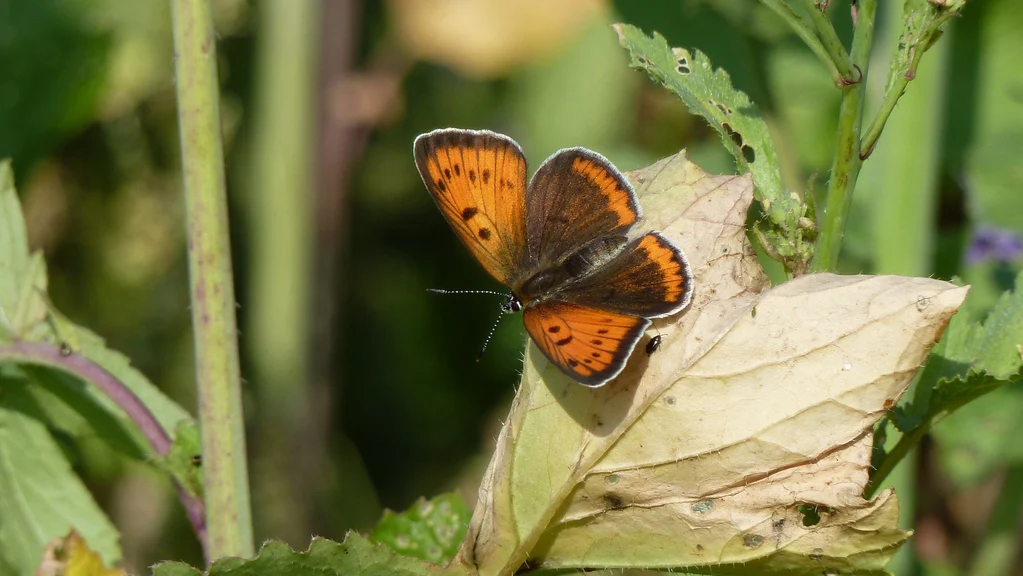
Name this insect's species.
Lycaena dispar
